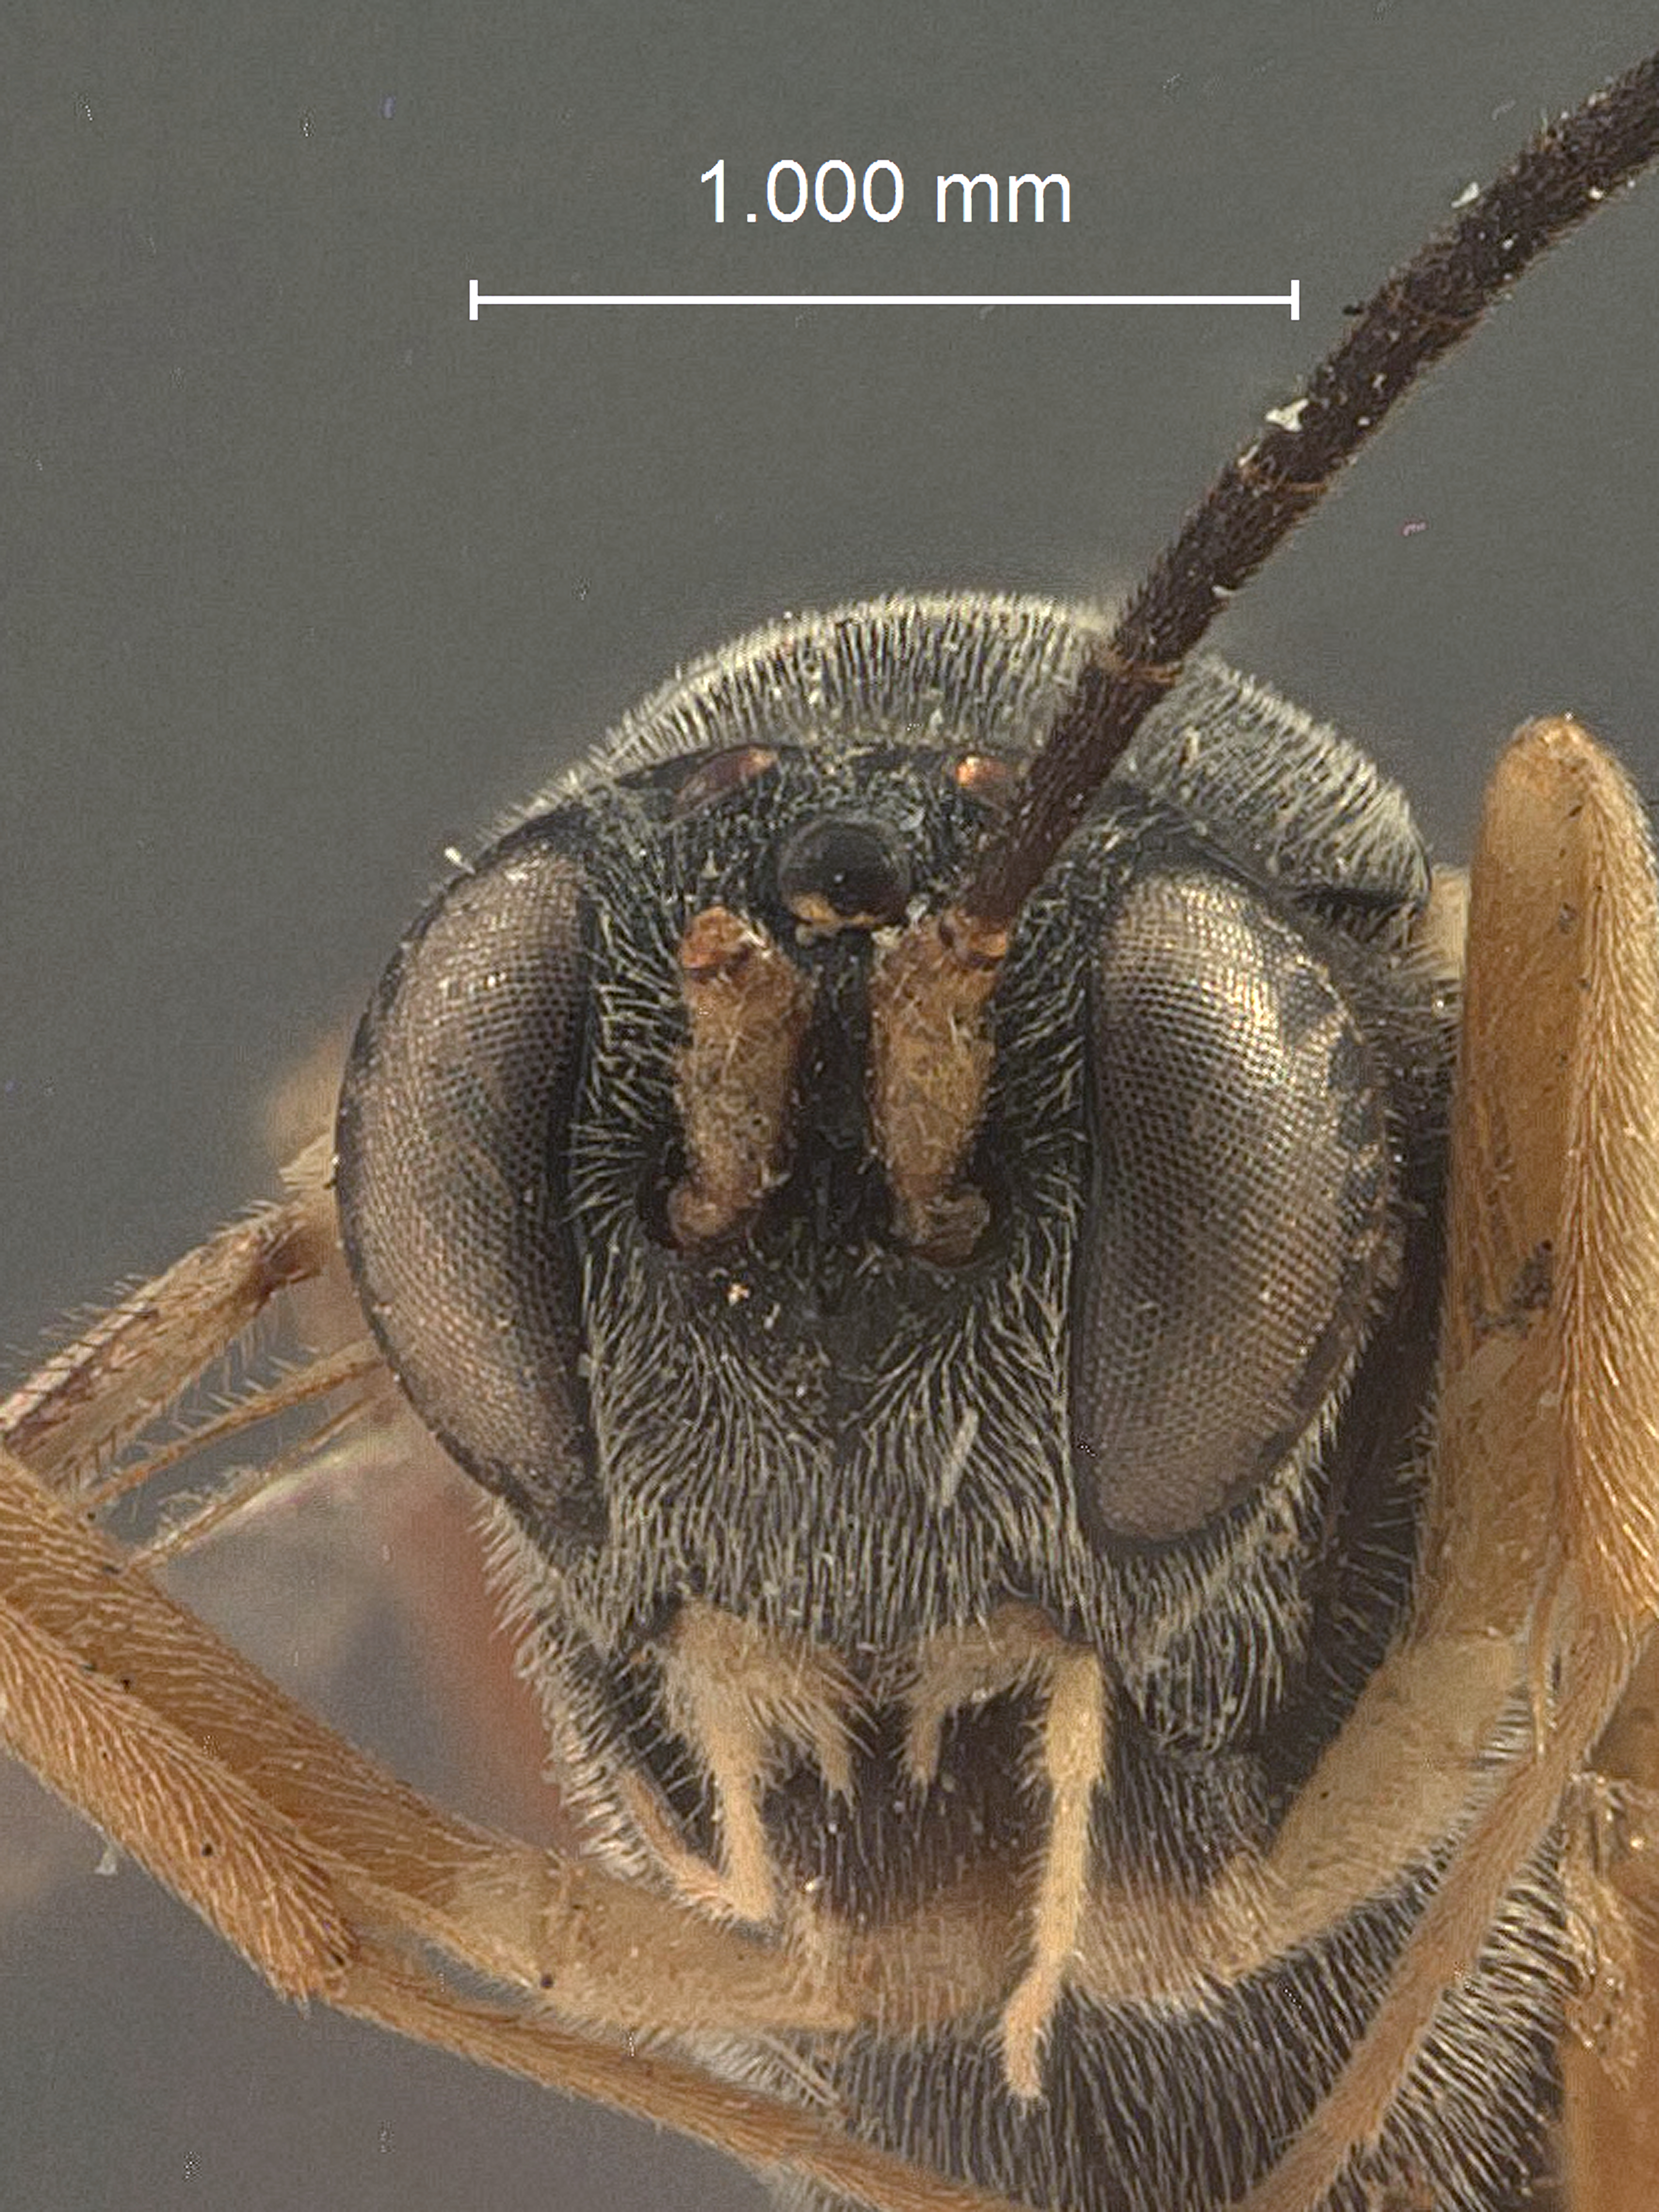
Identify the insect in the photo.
Meleborus laspeyresiae
